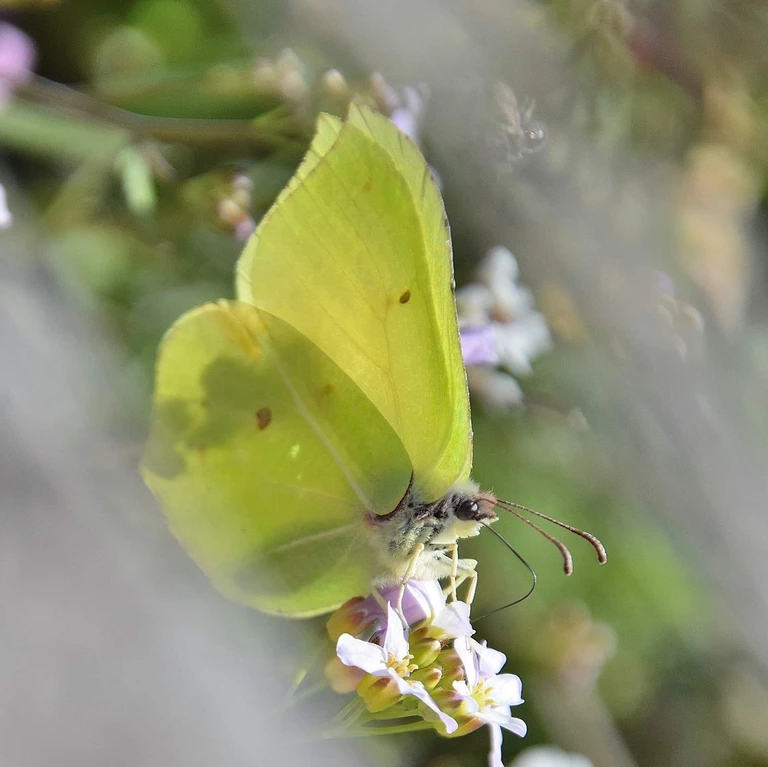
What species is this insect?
Gonepteryx rhamni
